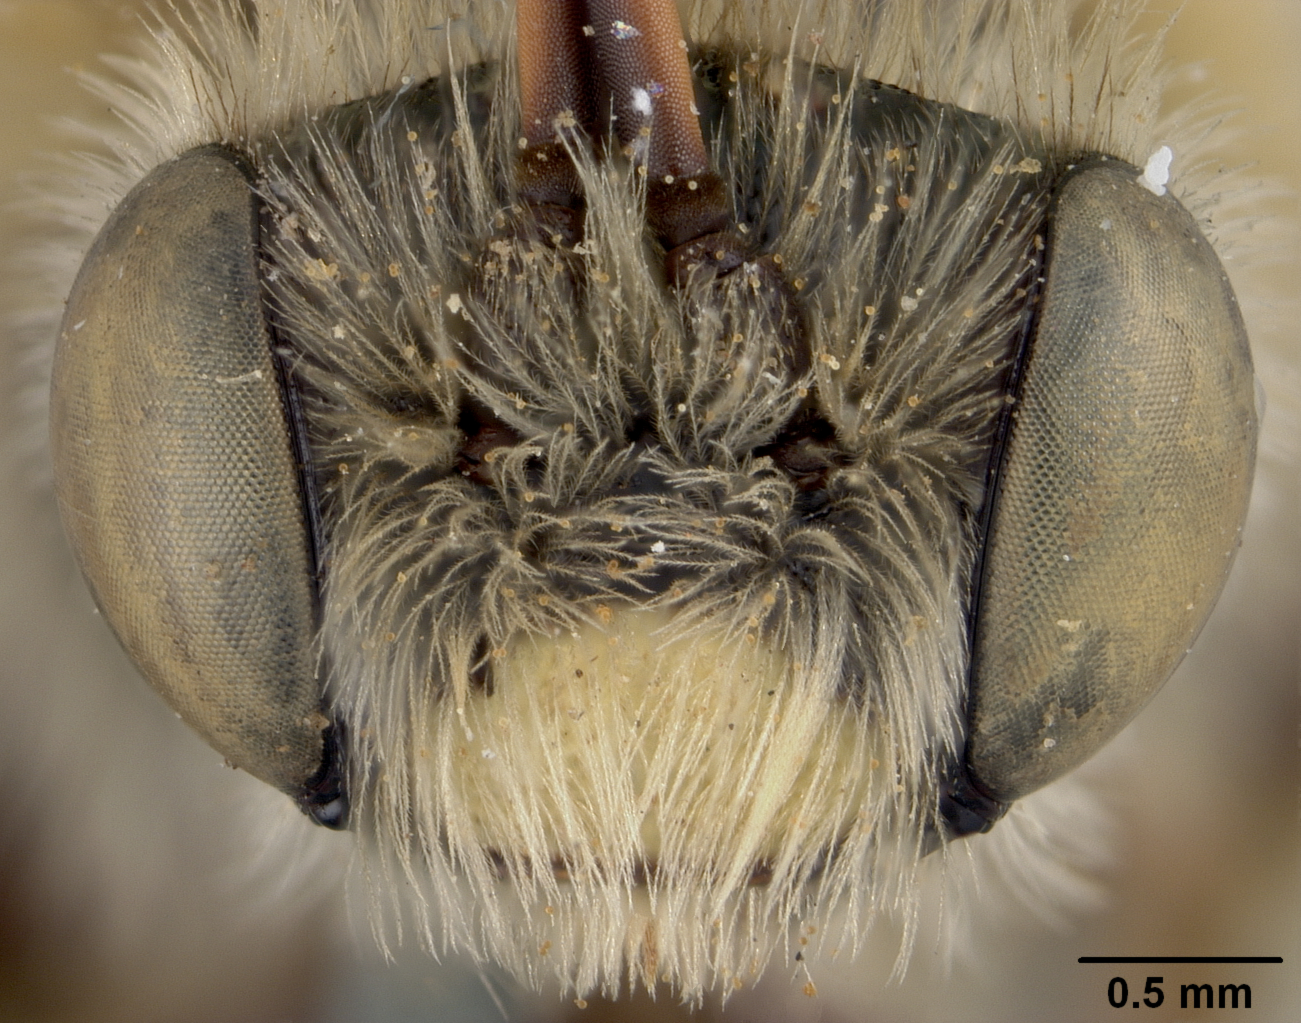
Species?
Melissodes floris
